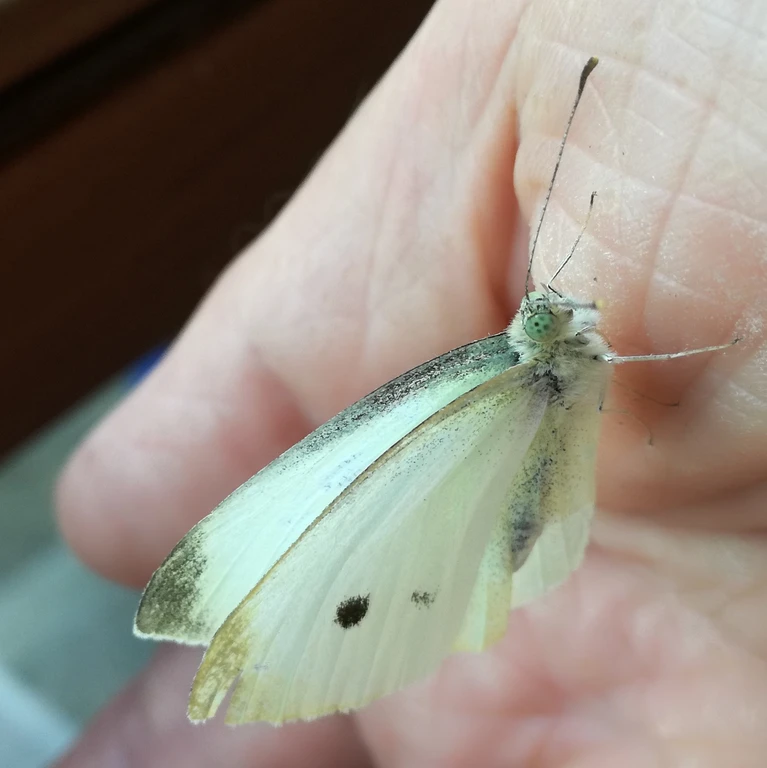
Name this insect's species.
Pieris rapae
